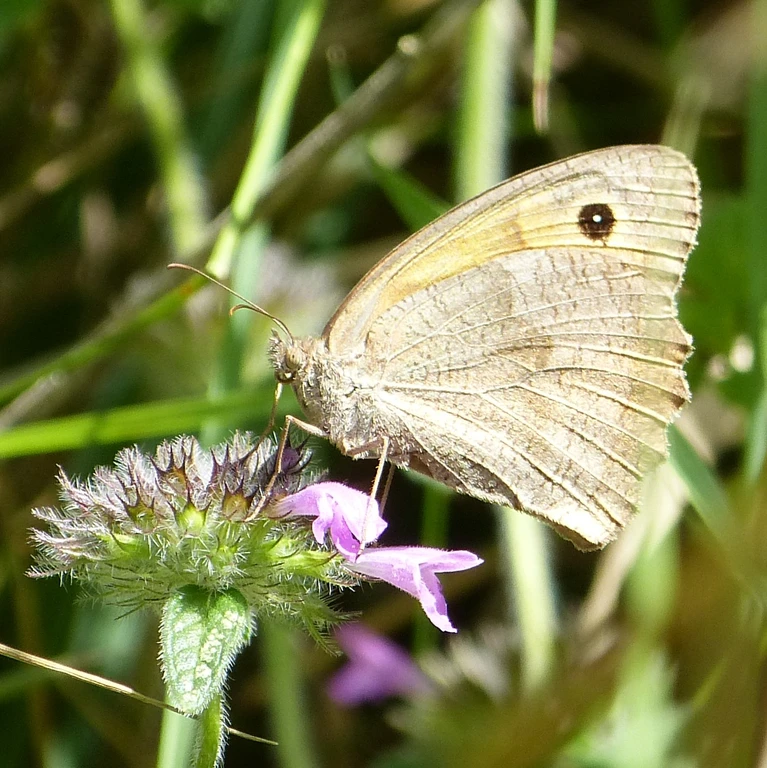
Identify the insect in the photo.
Maniola jurtina
